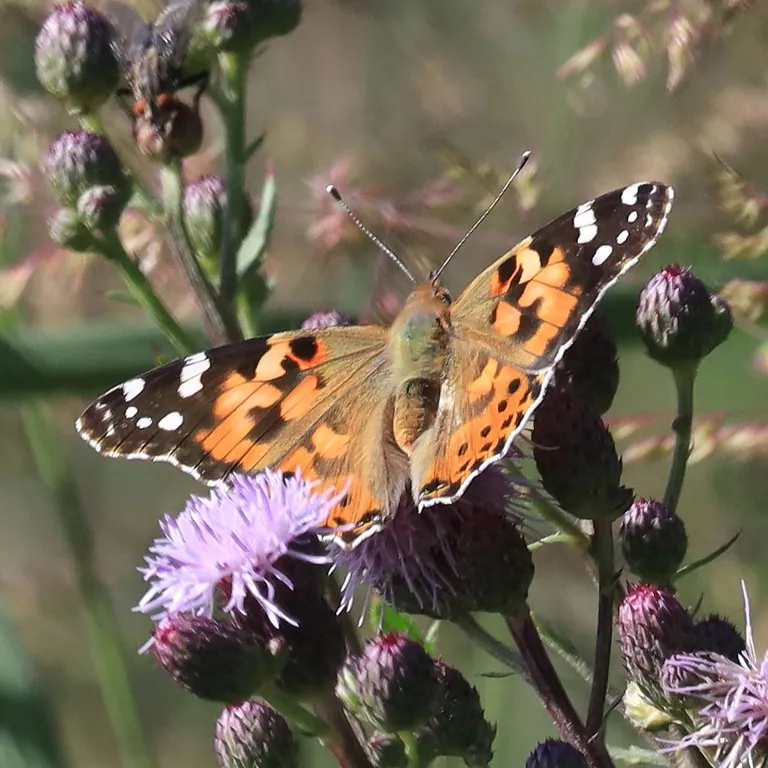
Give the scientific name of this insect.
Vanessa cardui
